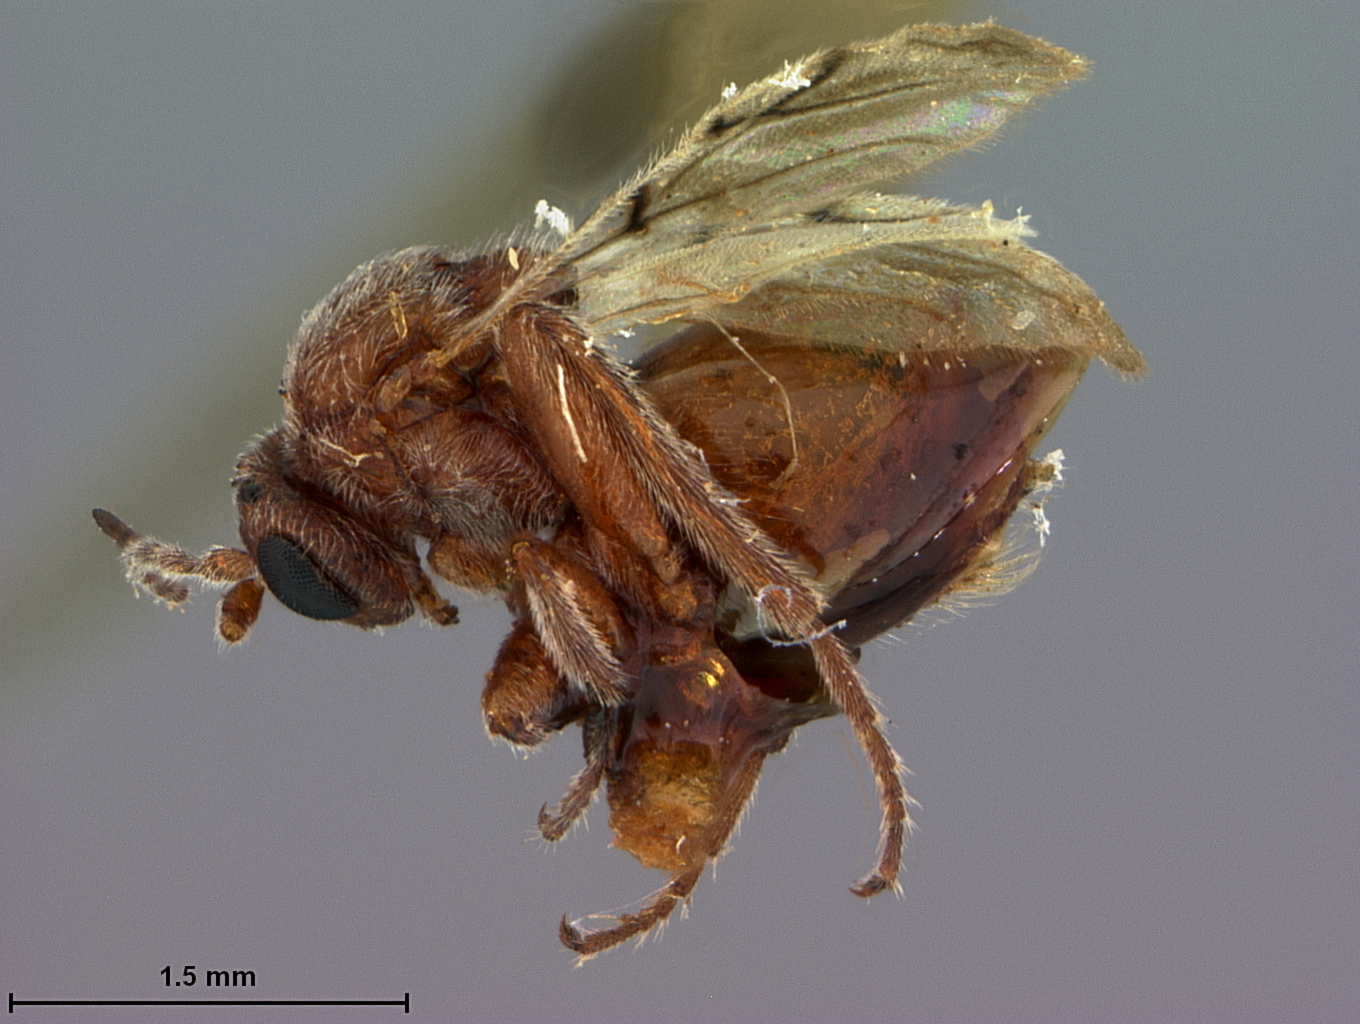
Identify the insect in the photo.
Holcaspis brevipennata
